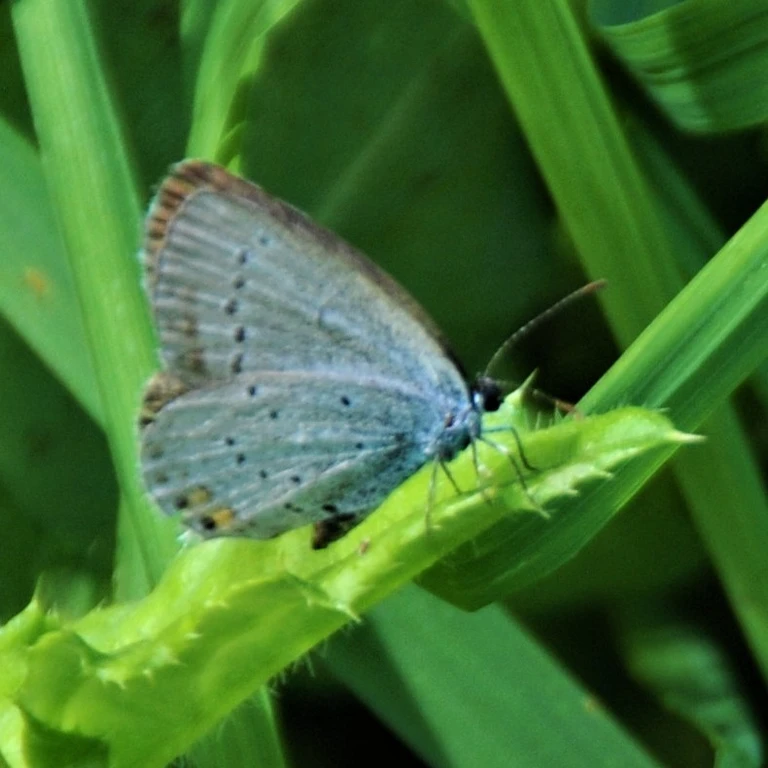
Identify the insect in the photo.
Cupido argiades (also Elkalyce argiades)
